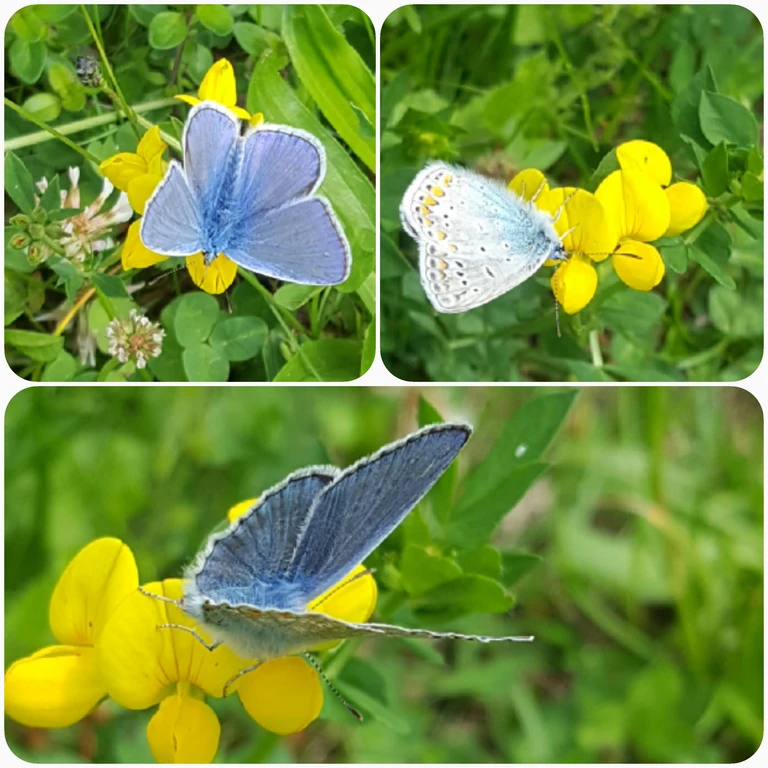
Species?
Polyommatus icarus
